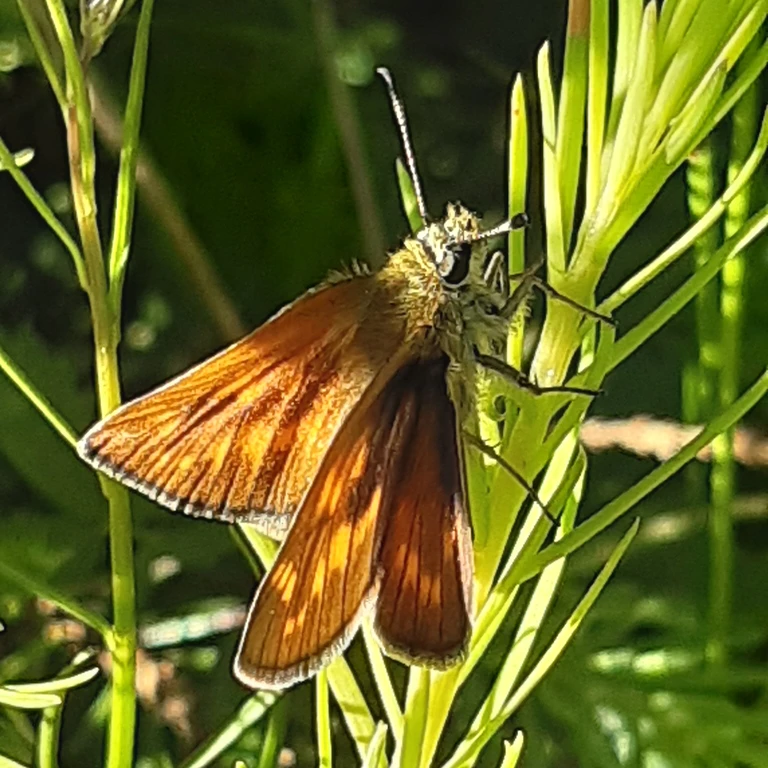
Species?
Ochlodes sylvanus (also Ochlodes venata)
